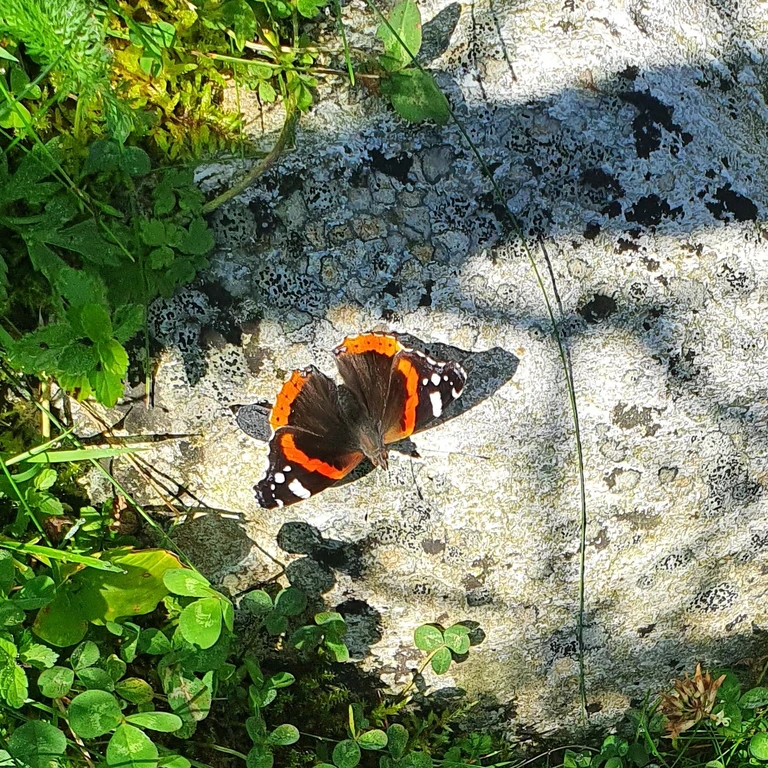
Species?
Vanessa atalanta
